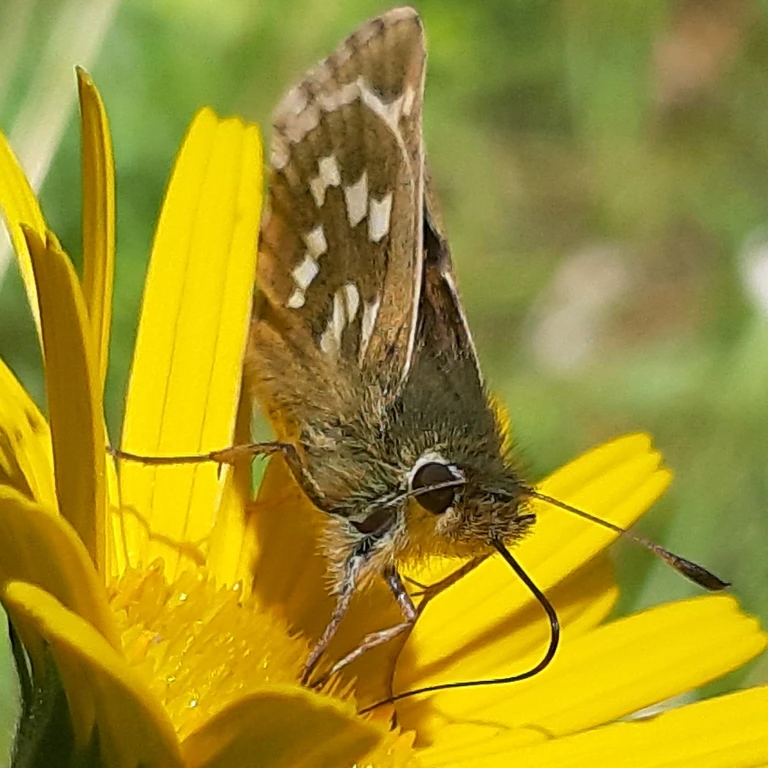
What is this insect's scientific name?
Hesperia comma
